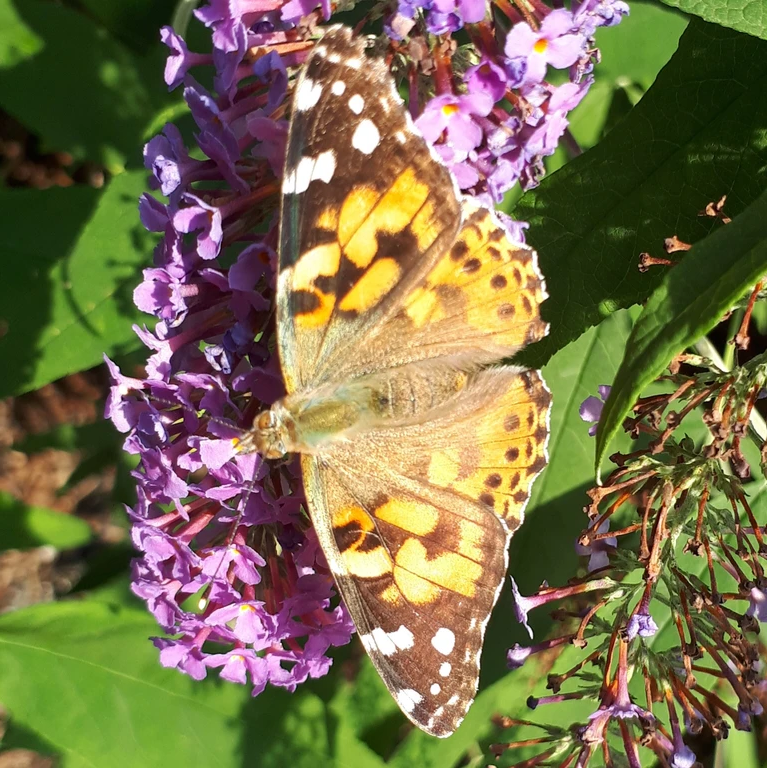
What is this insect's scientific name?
Vanessa cardui
